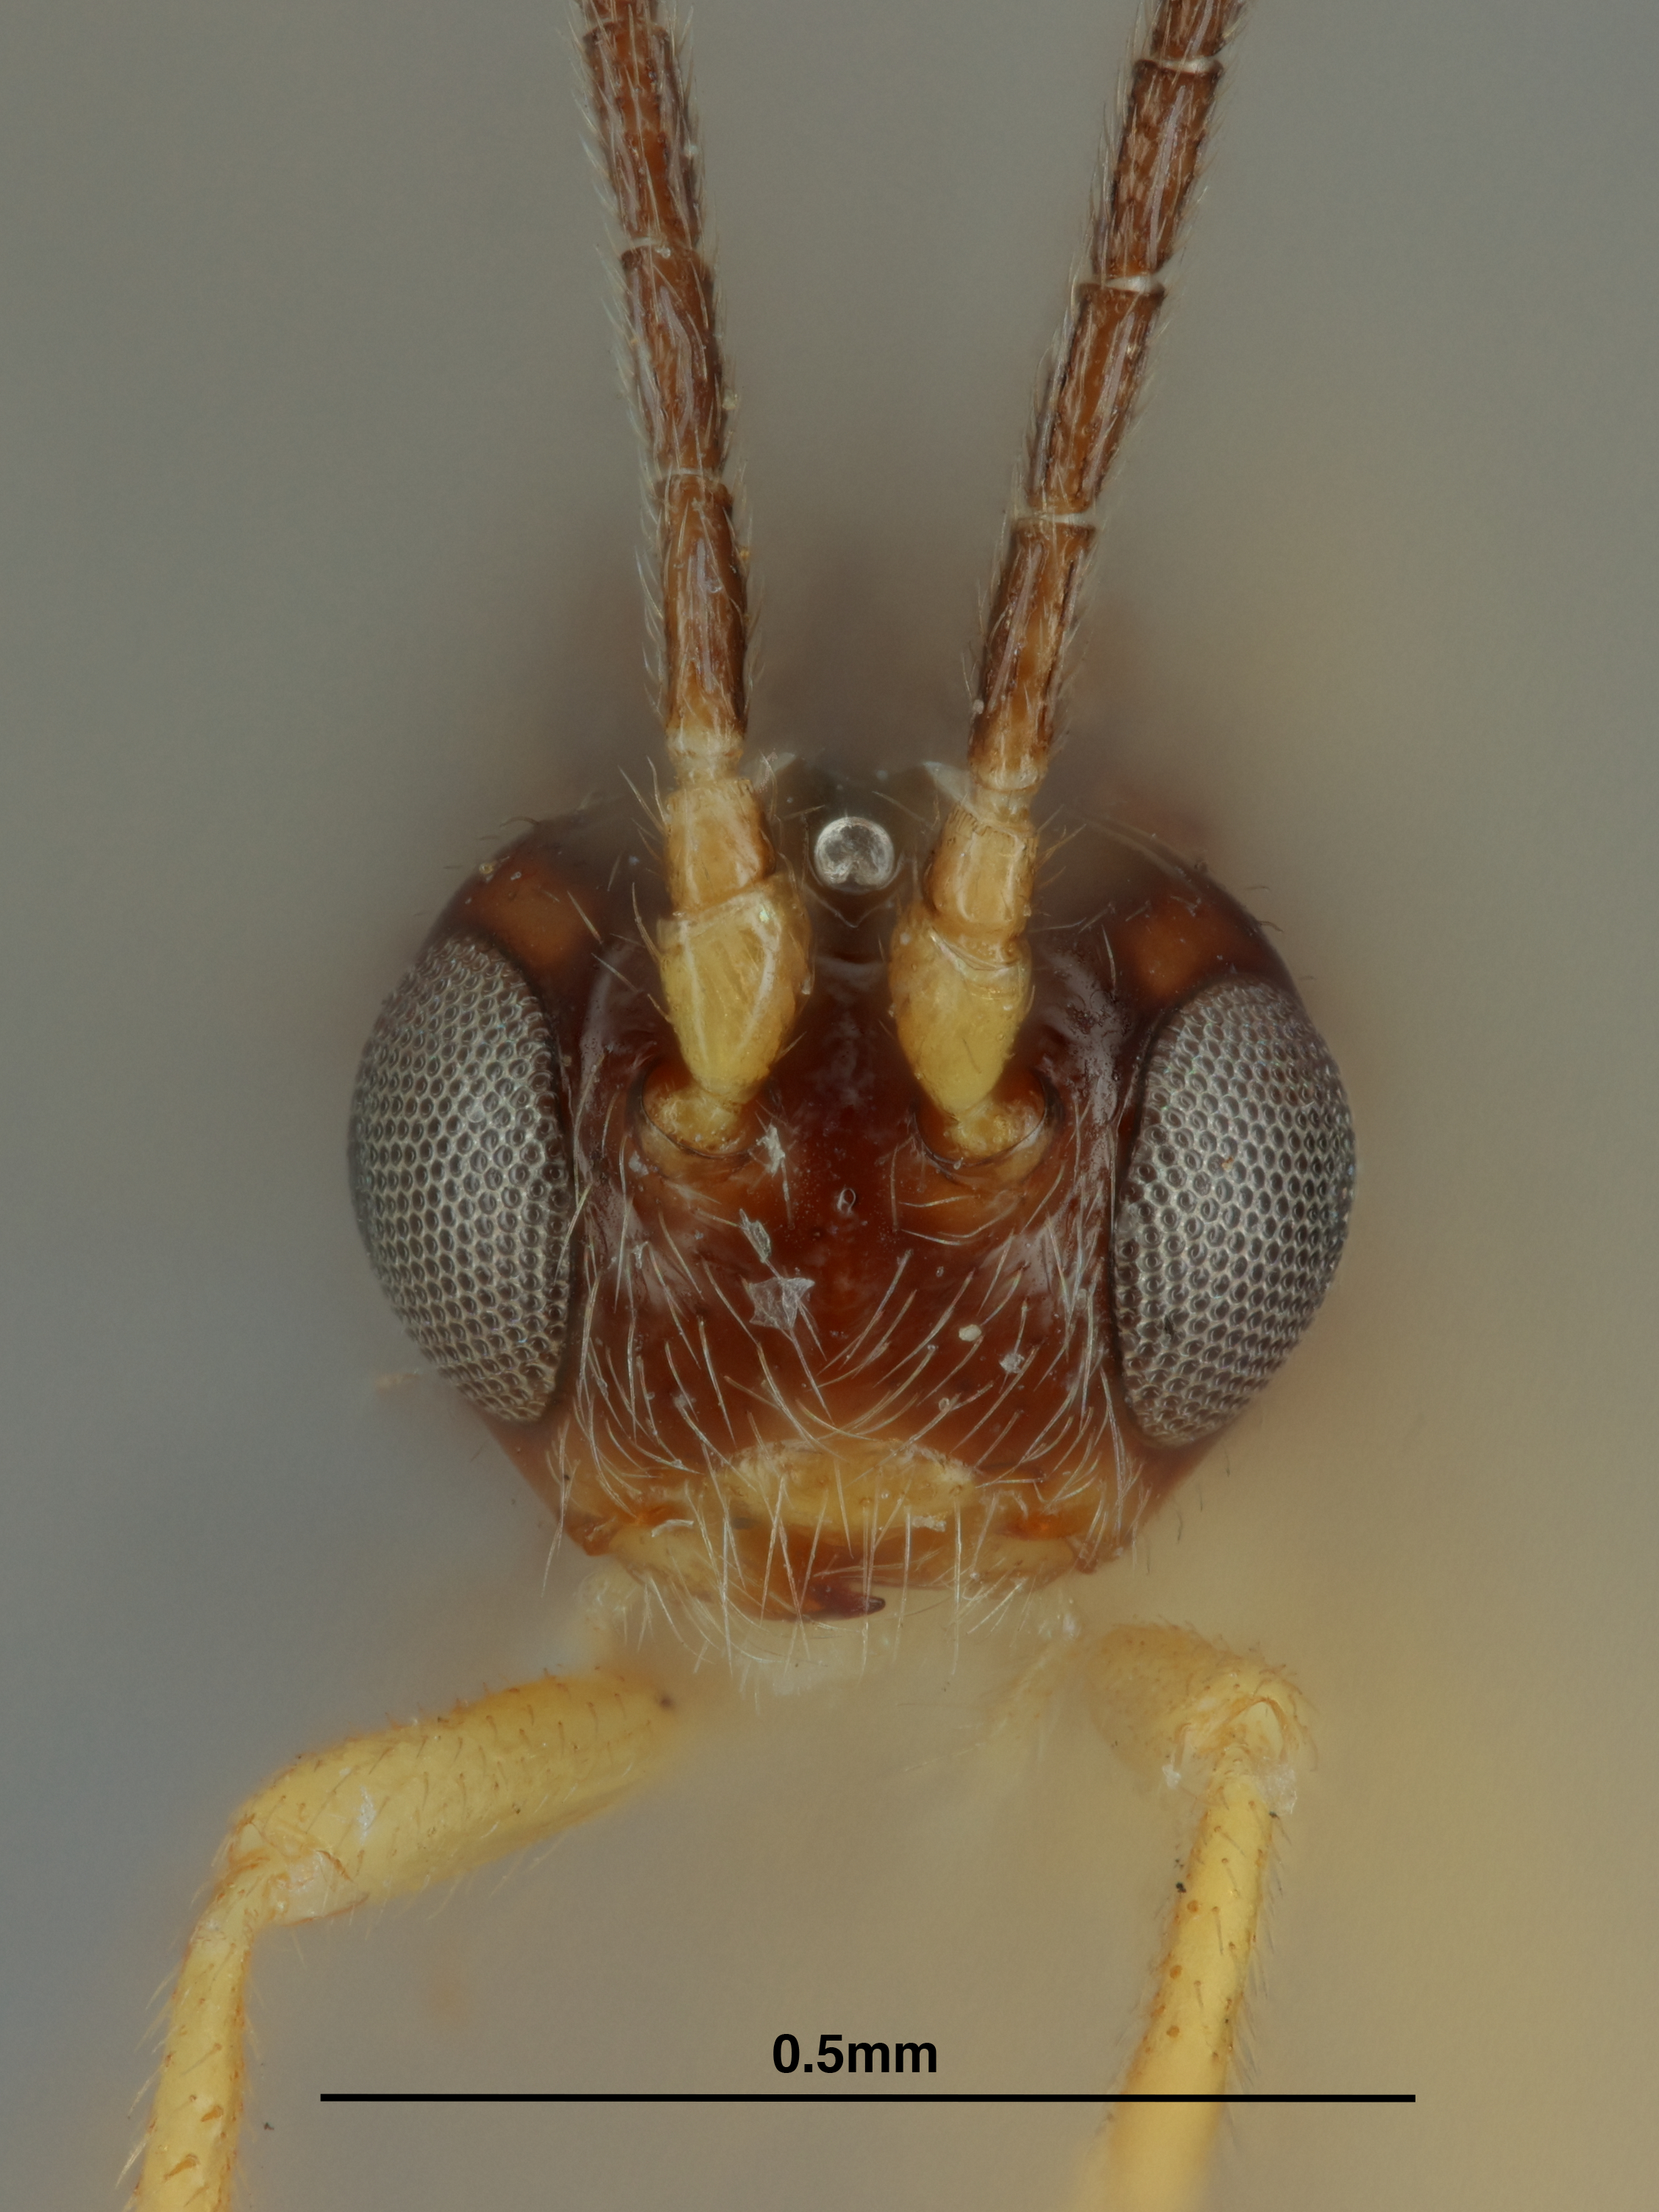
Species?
Opius liriomyzae
